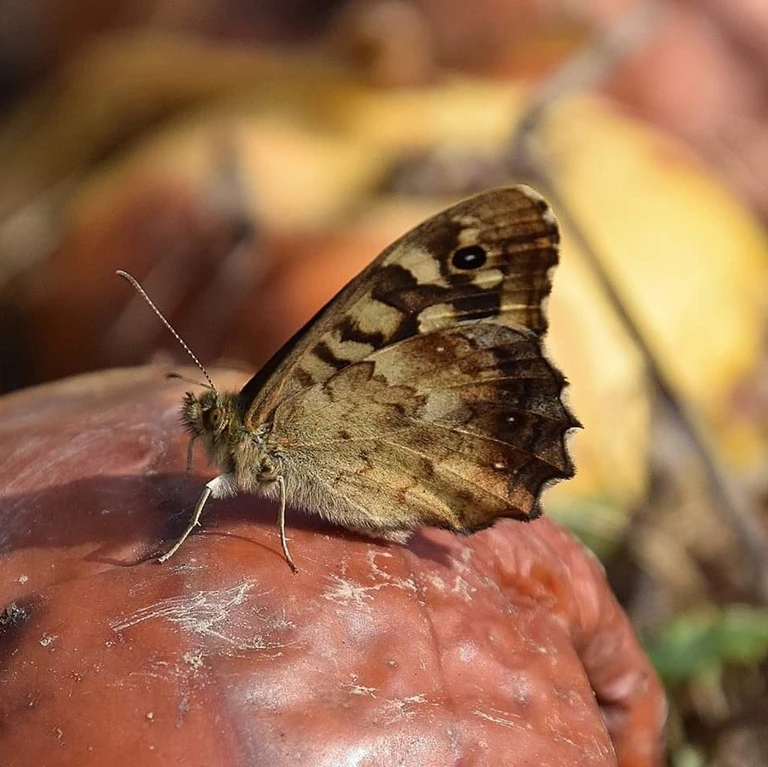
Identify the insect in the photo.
Pararge aegeria
